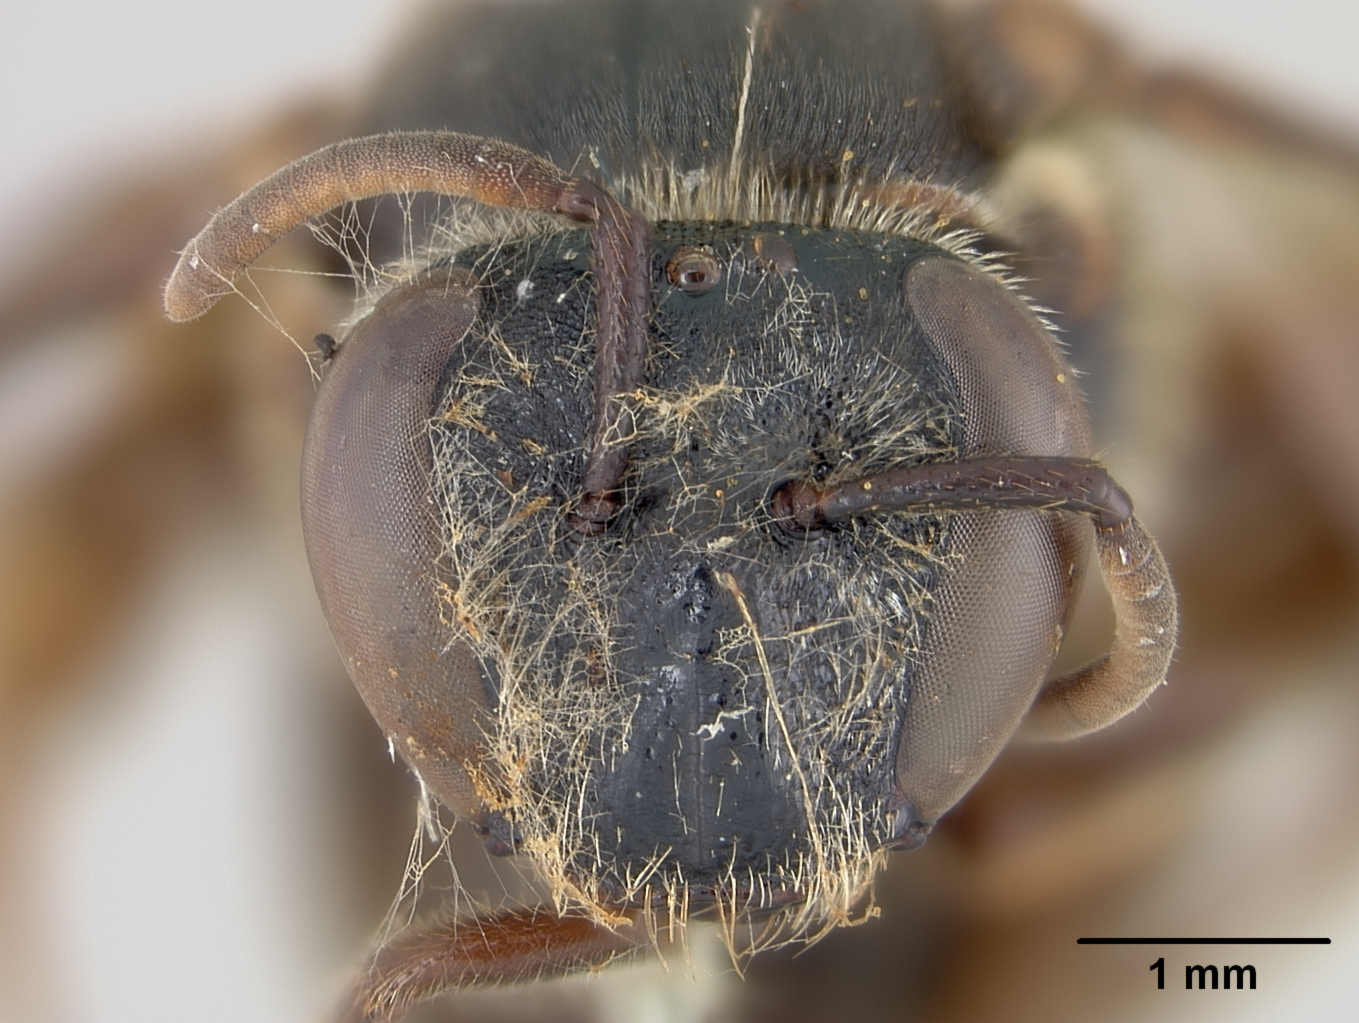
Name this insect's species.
Nomia selangorensis
